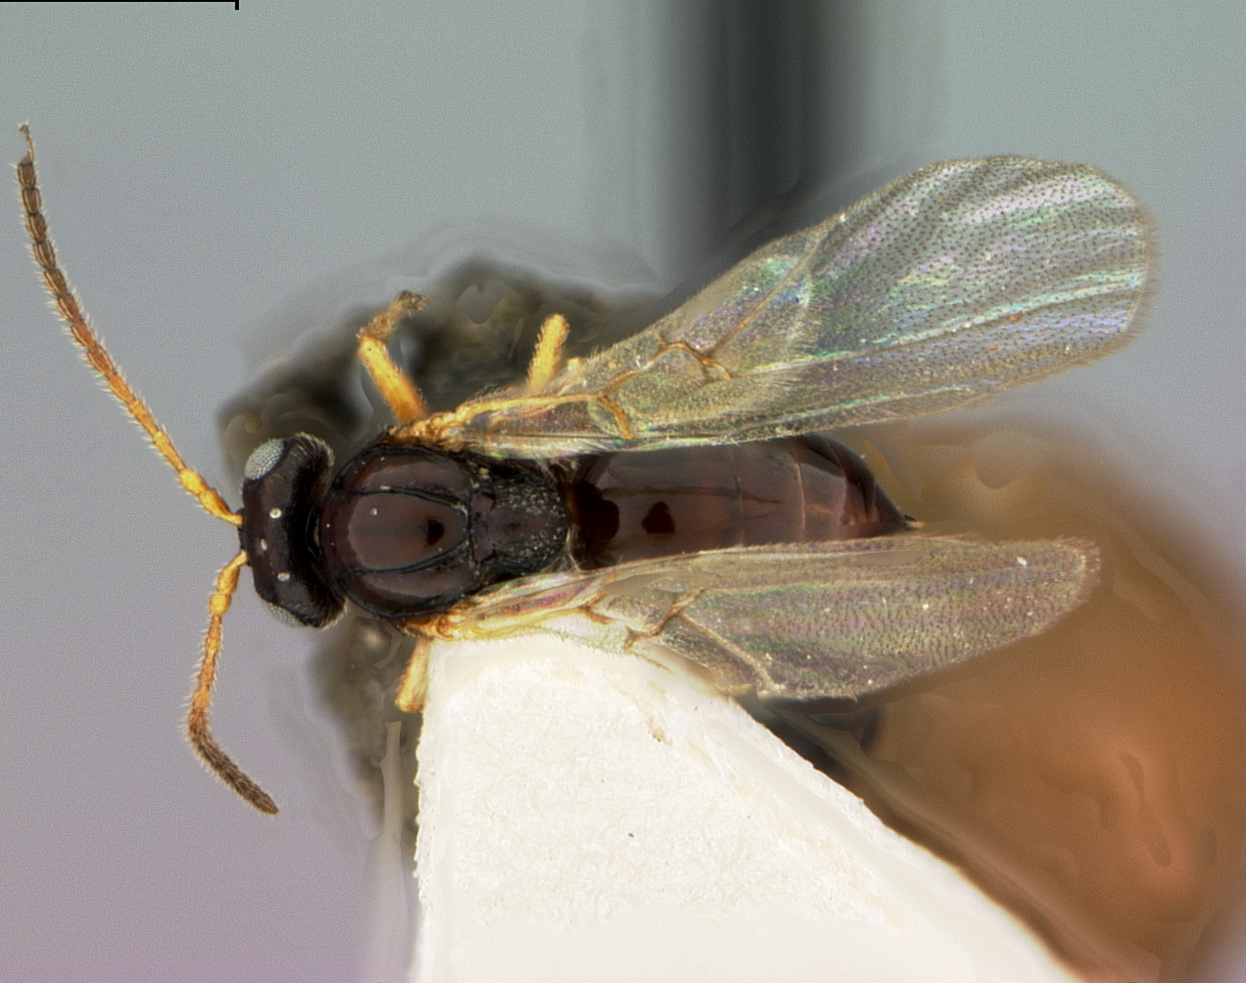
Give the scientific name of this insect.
Dryocosmus minusculus
